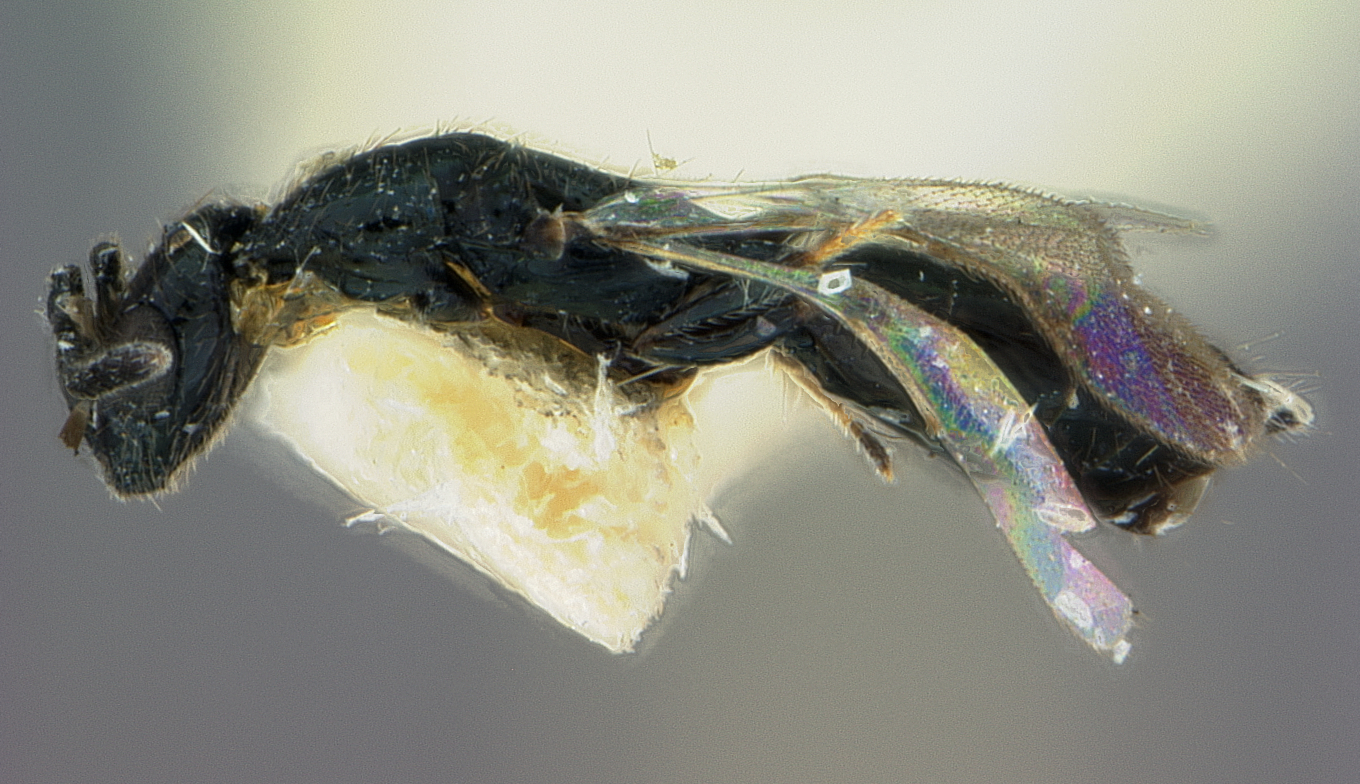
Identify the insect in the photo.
Spalangia drosophilae
